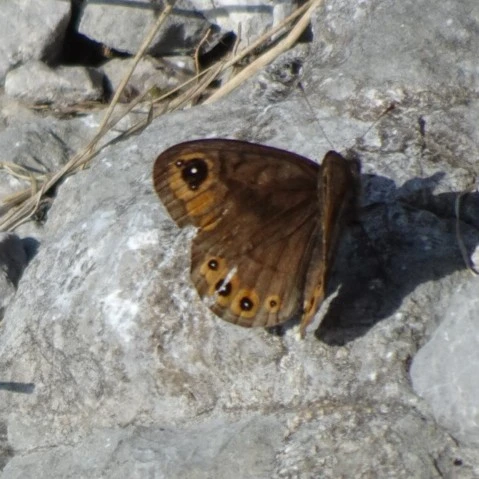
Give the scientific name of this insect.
Lasiommata petropolitana (also Pararge petropolitana)
